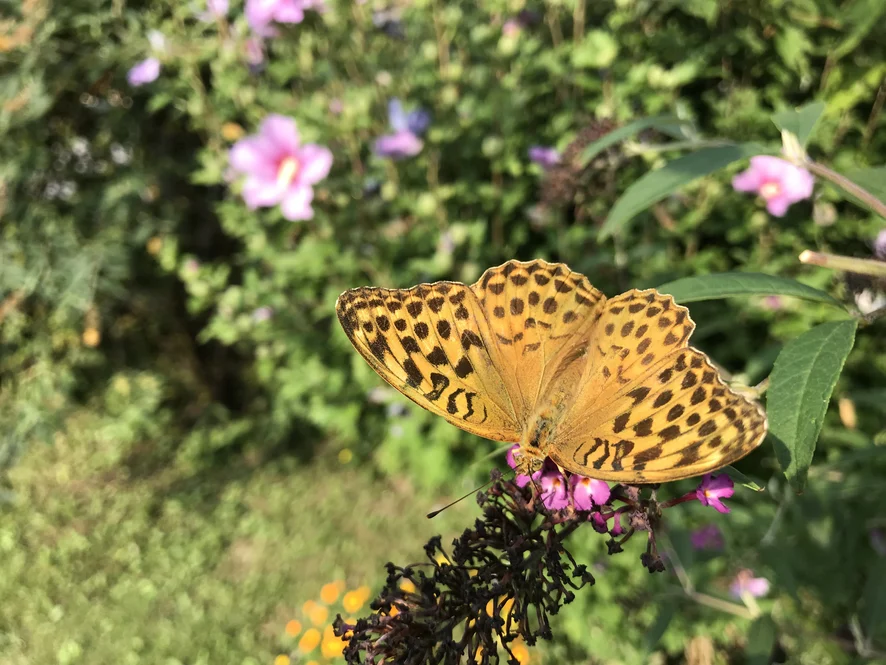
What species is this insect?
Argynnis paphia
